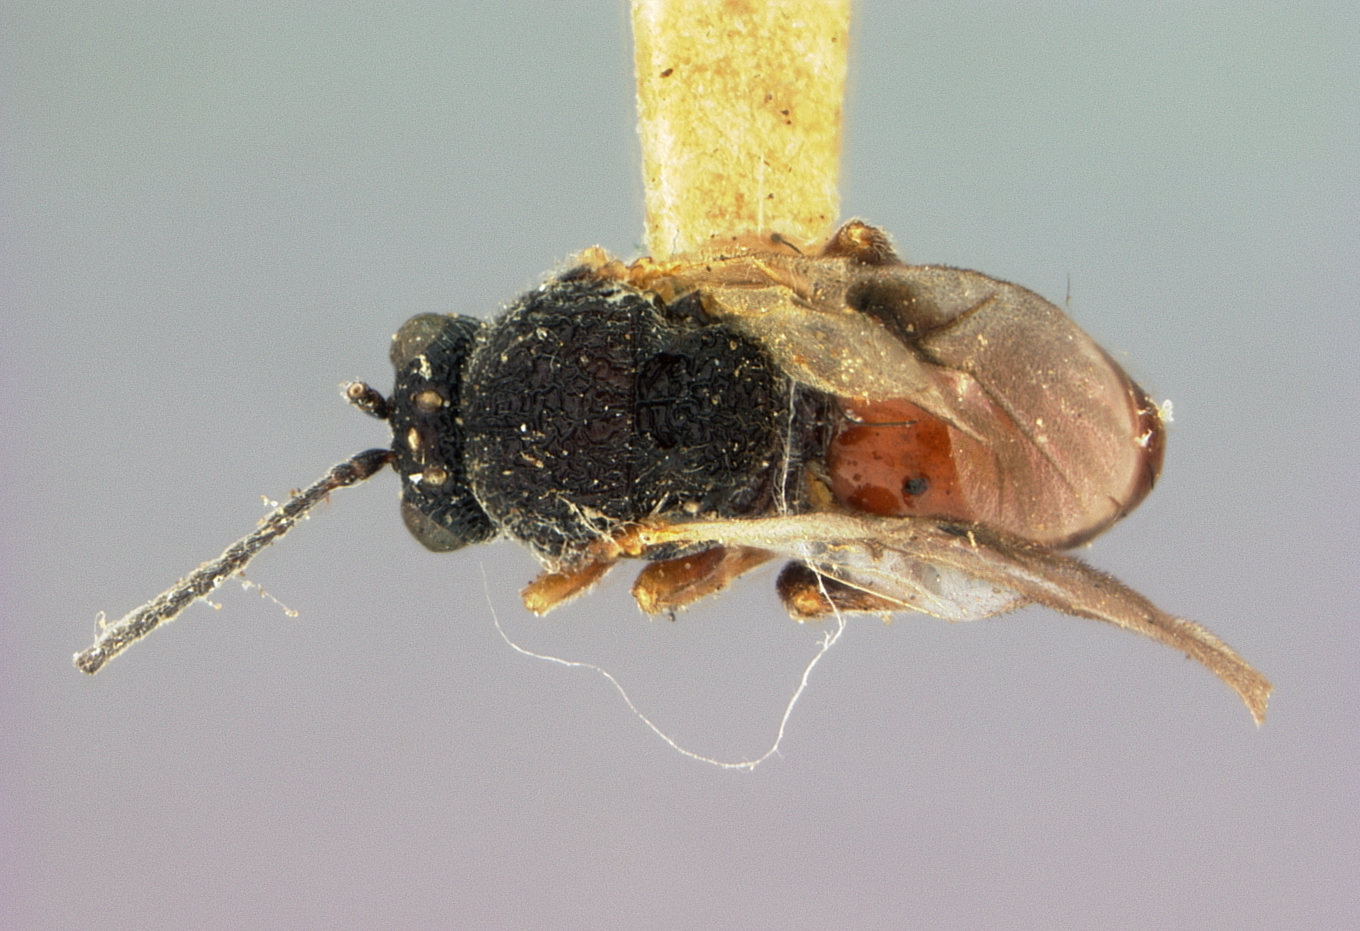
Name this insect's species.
Amphibolips melanocera
